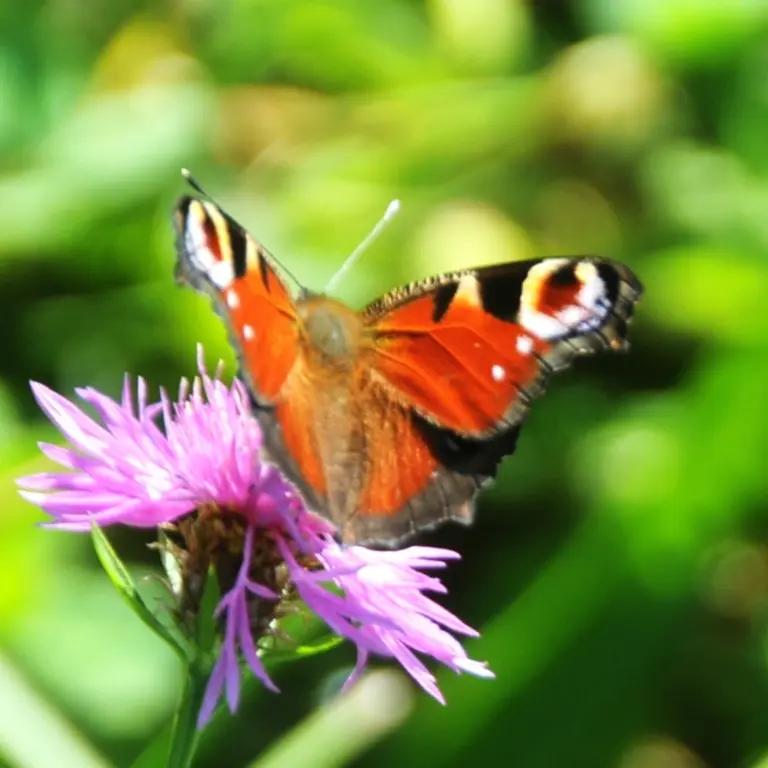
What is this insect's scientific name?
Aglais io
